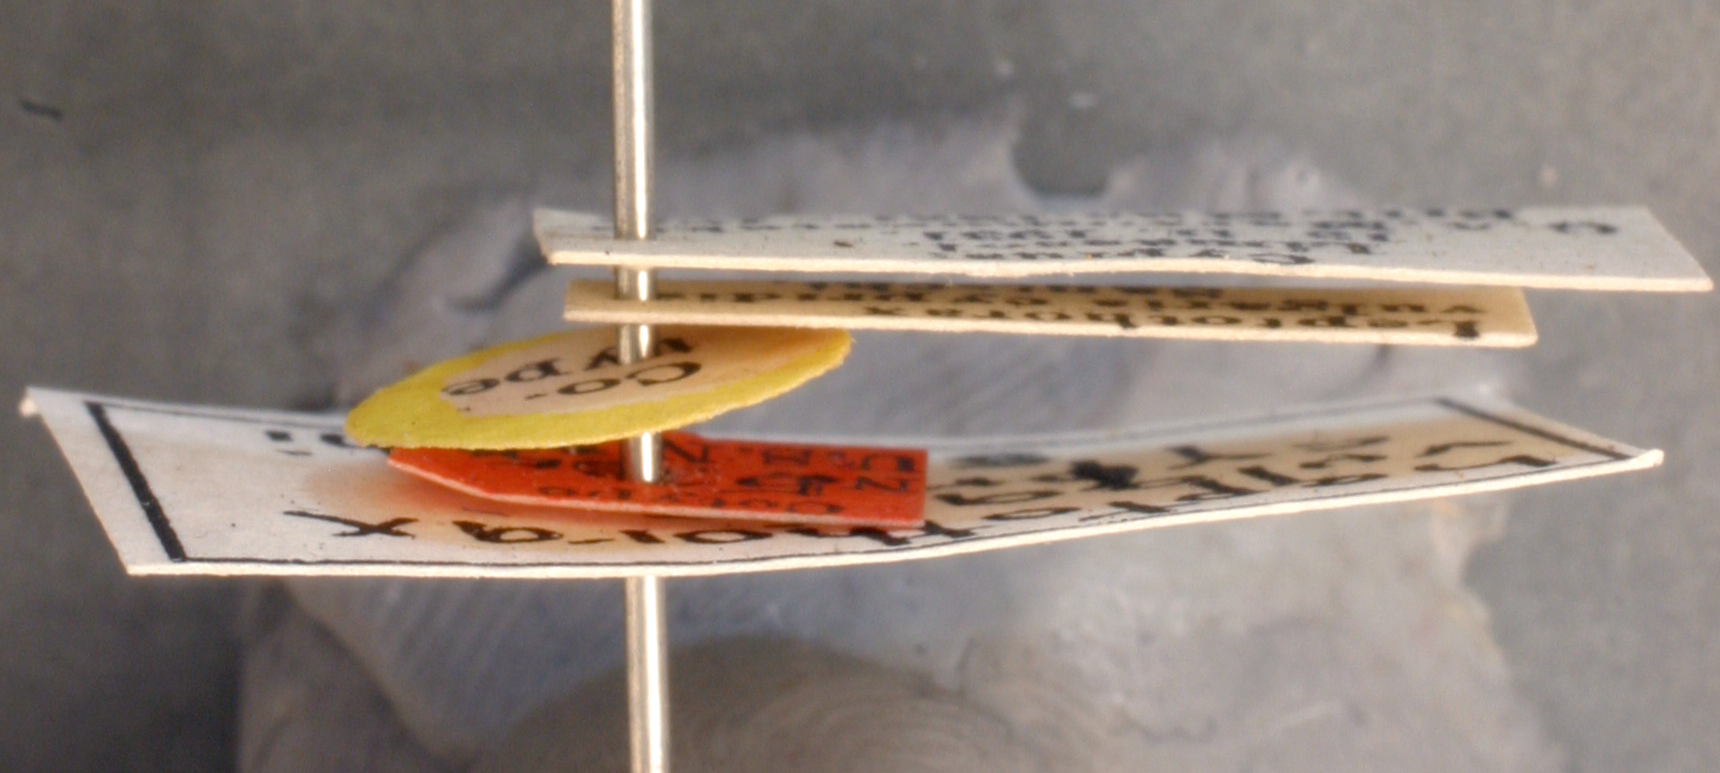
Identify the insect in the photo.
Leptothorax bulgaricus
